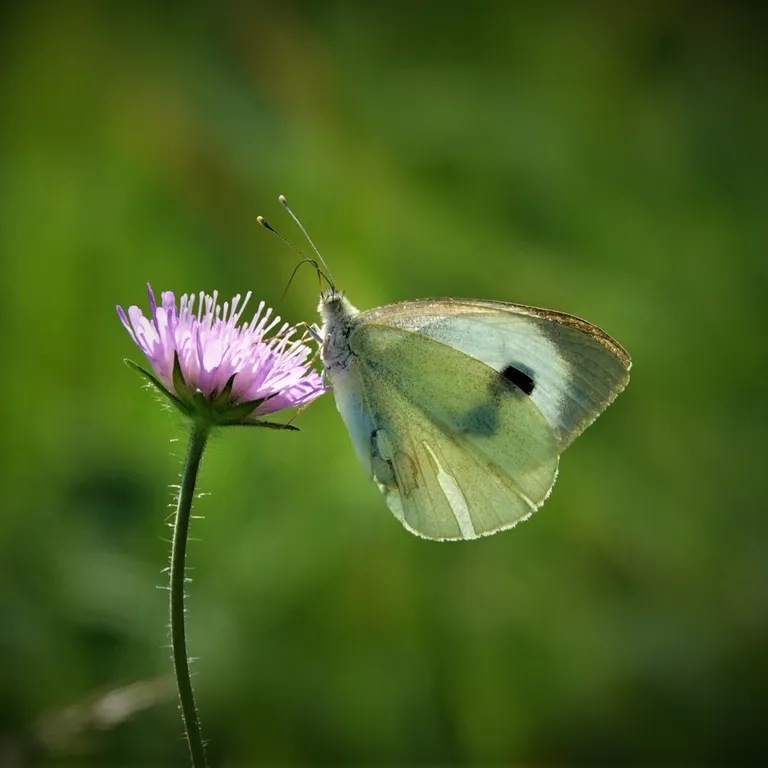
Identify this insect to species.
Pieris brassicae
